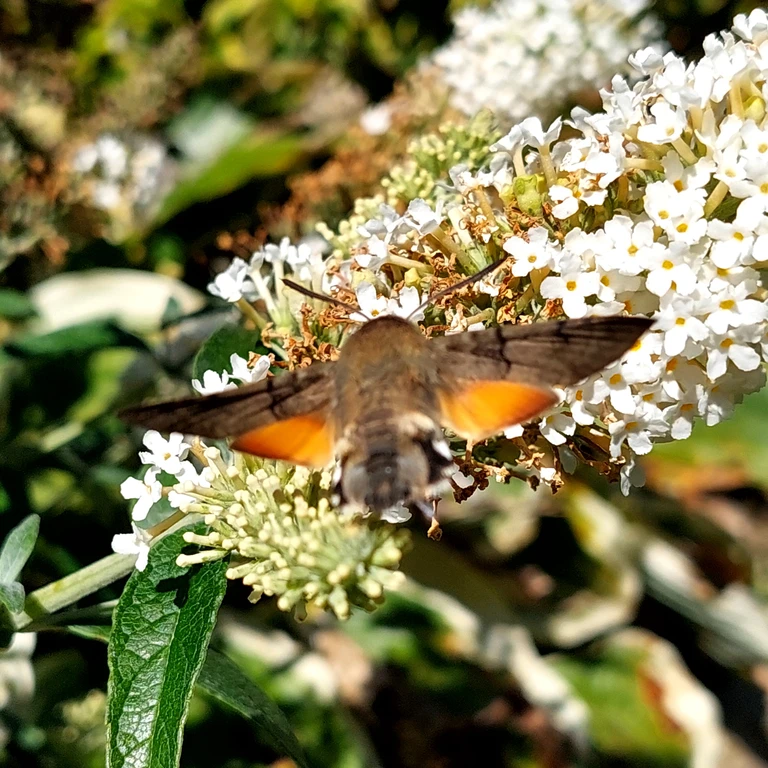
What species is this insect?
Macroglossum stellatarum
